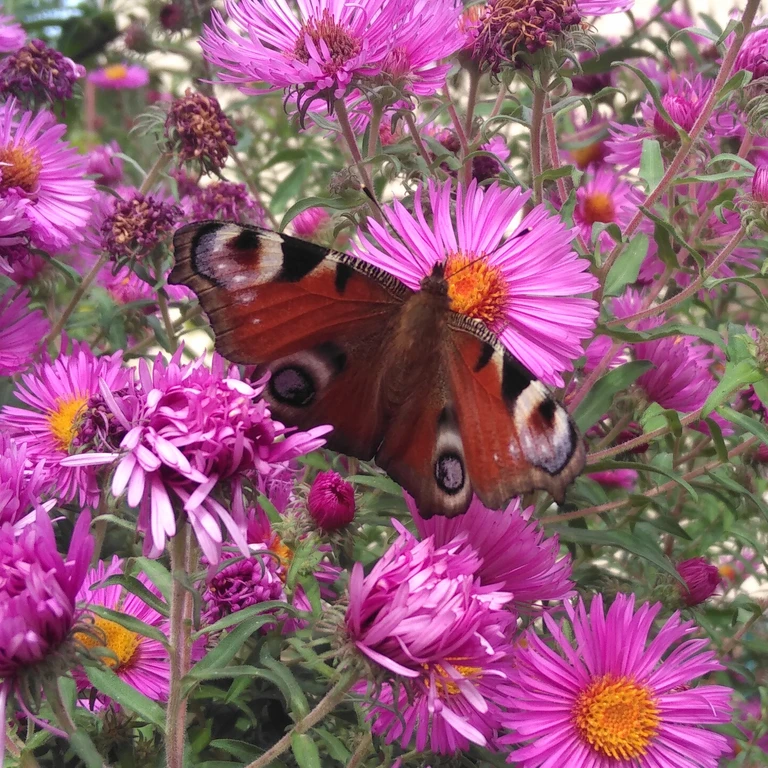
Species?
Aglais io
